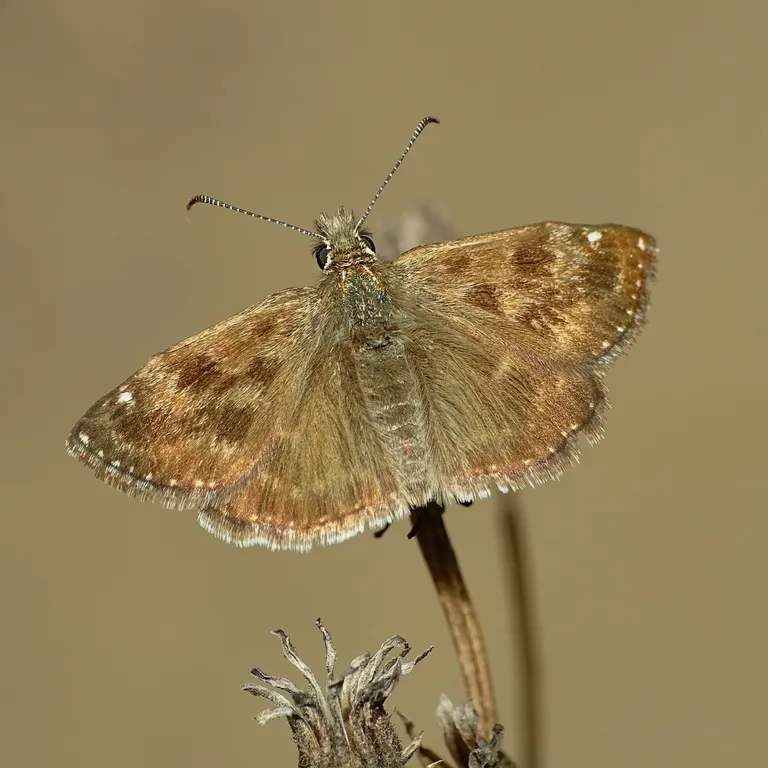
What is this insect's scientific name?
Erynnis tages
